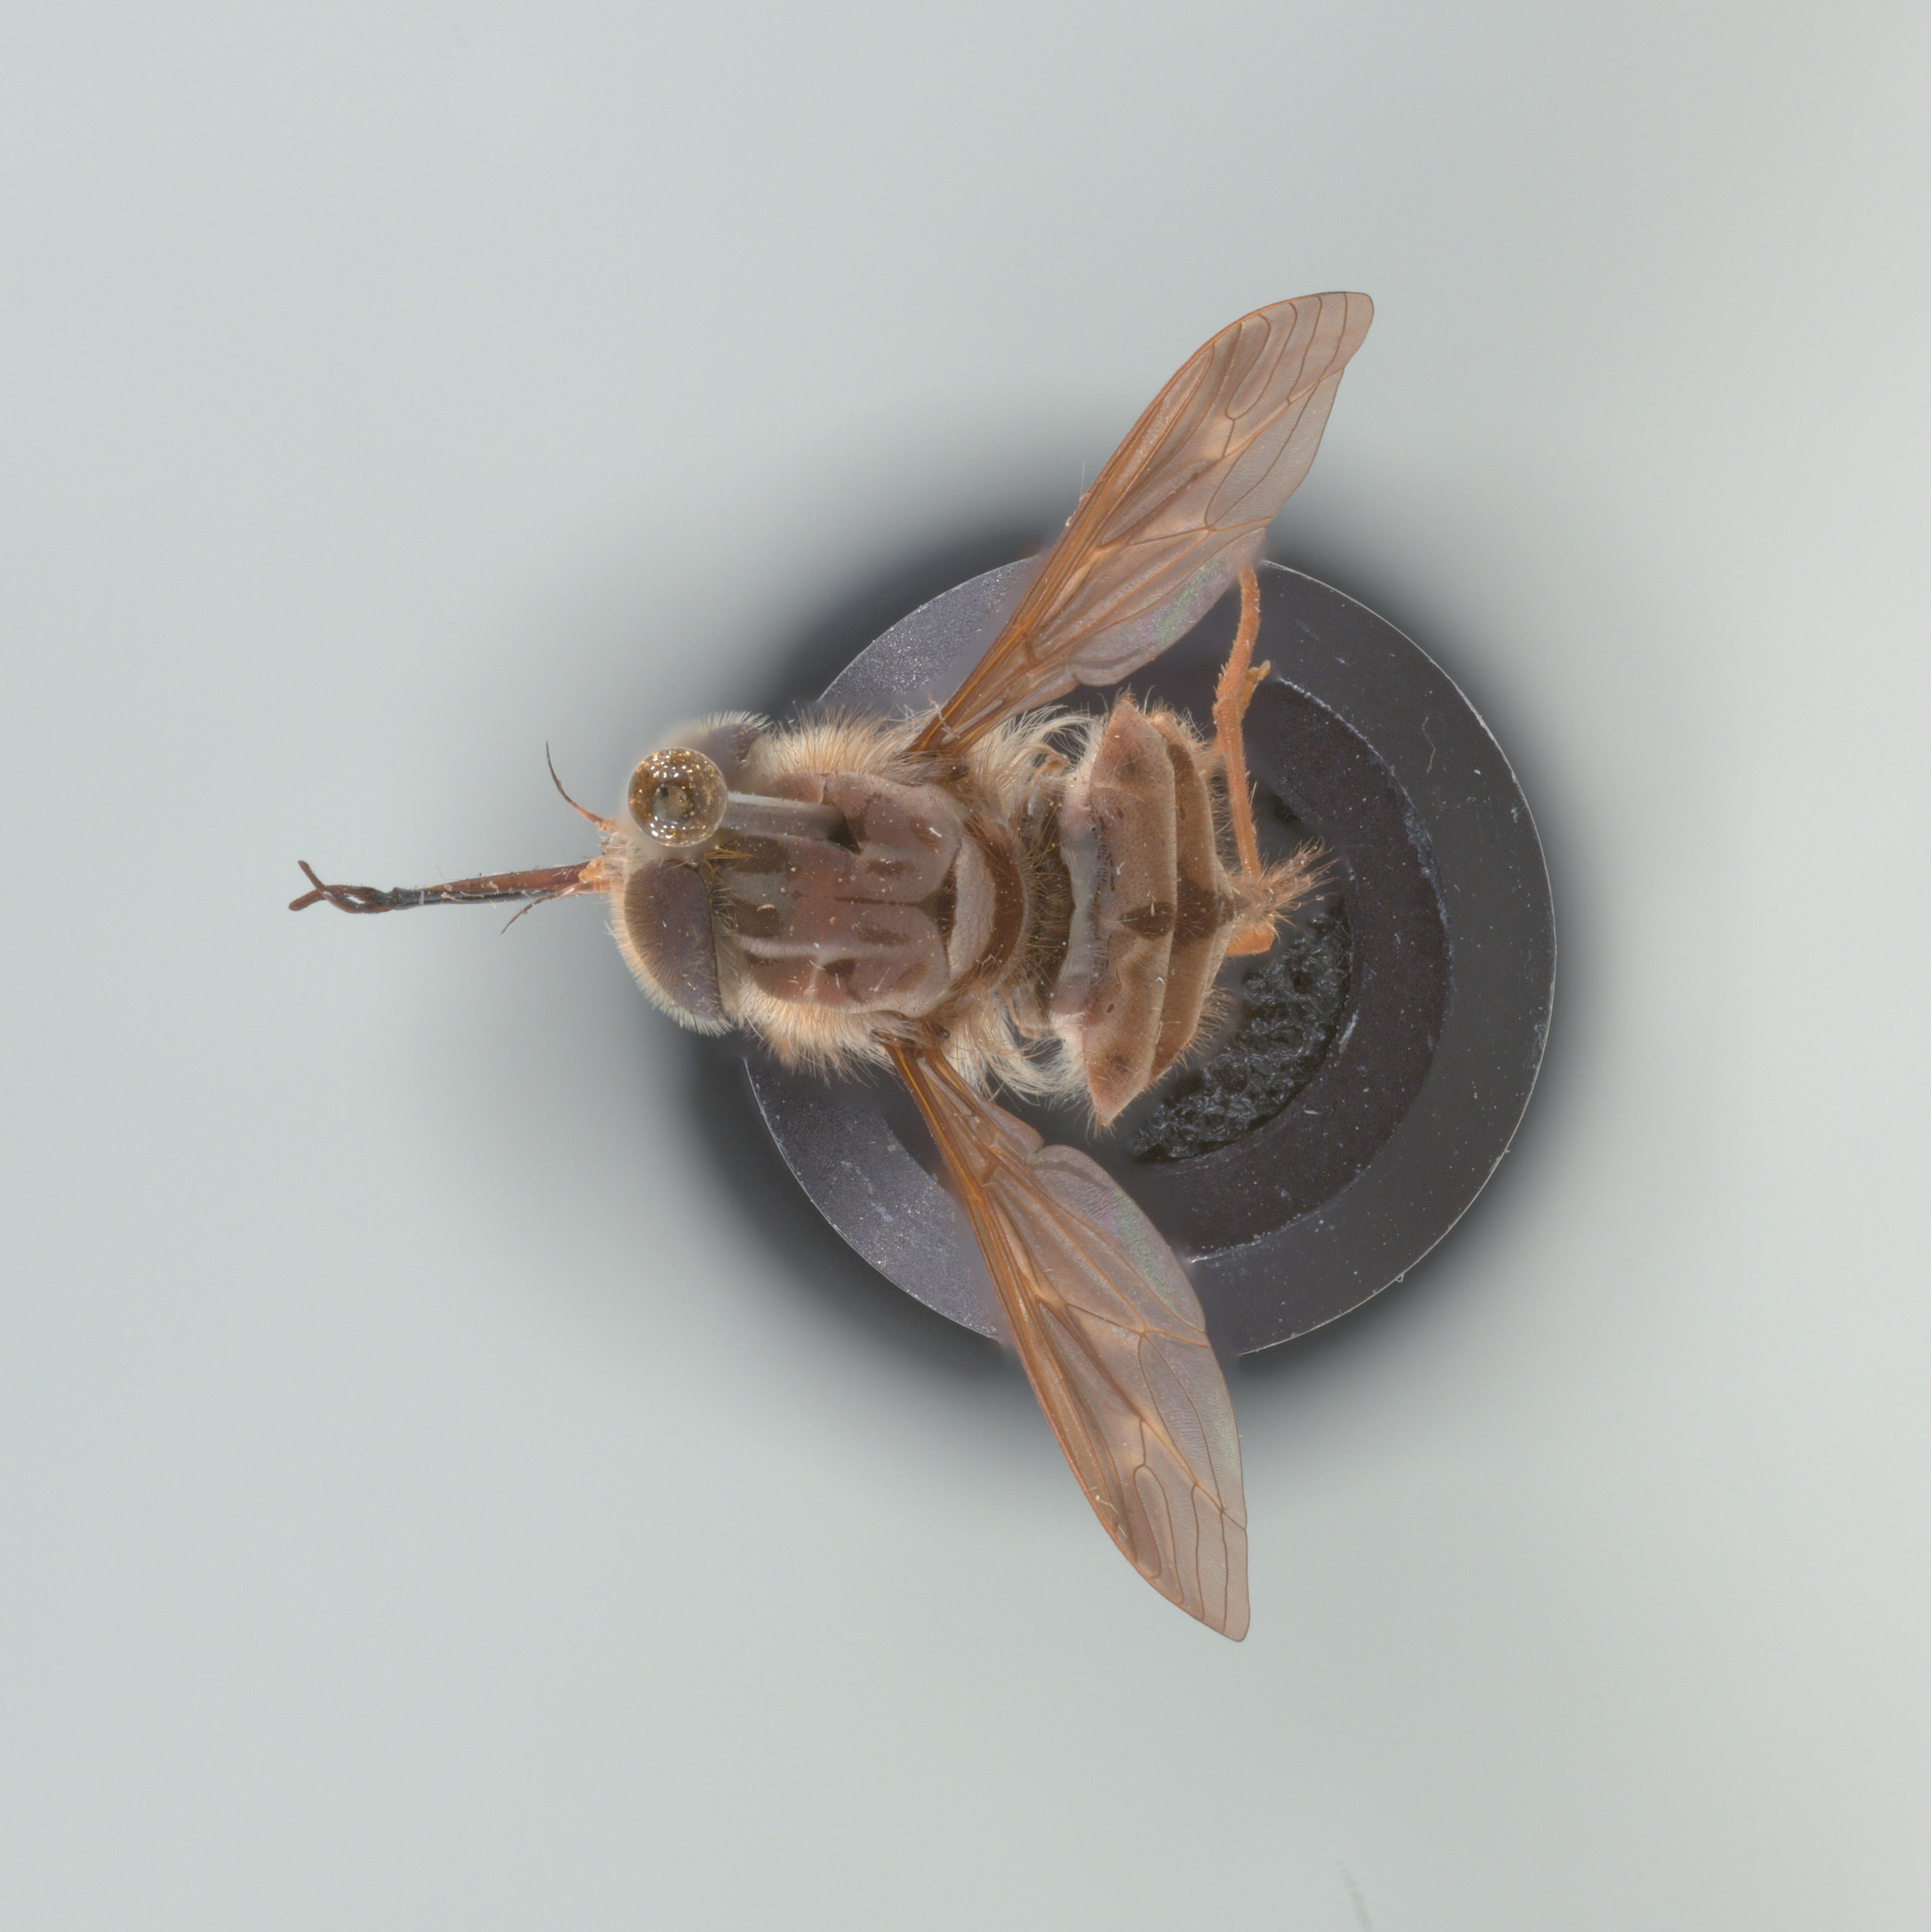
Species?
Hirmoneura nubipennis (also Trichophthalma nubipennis)
